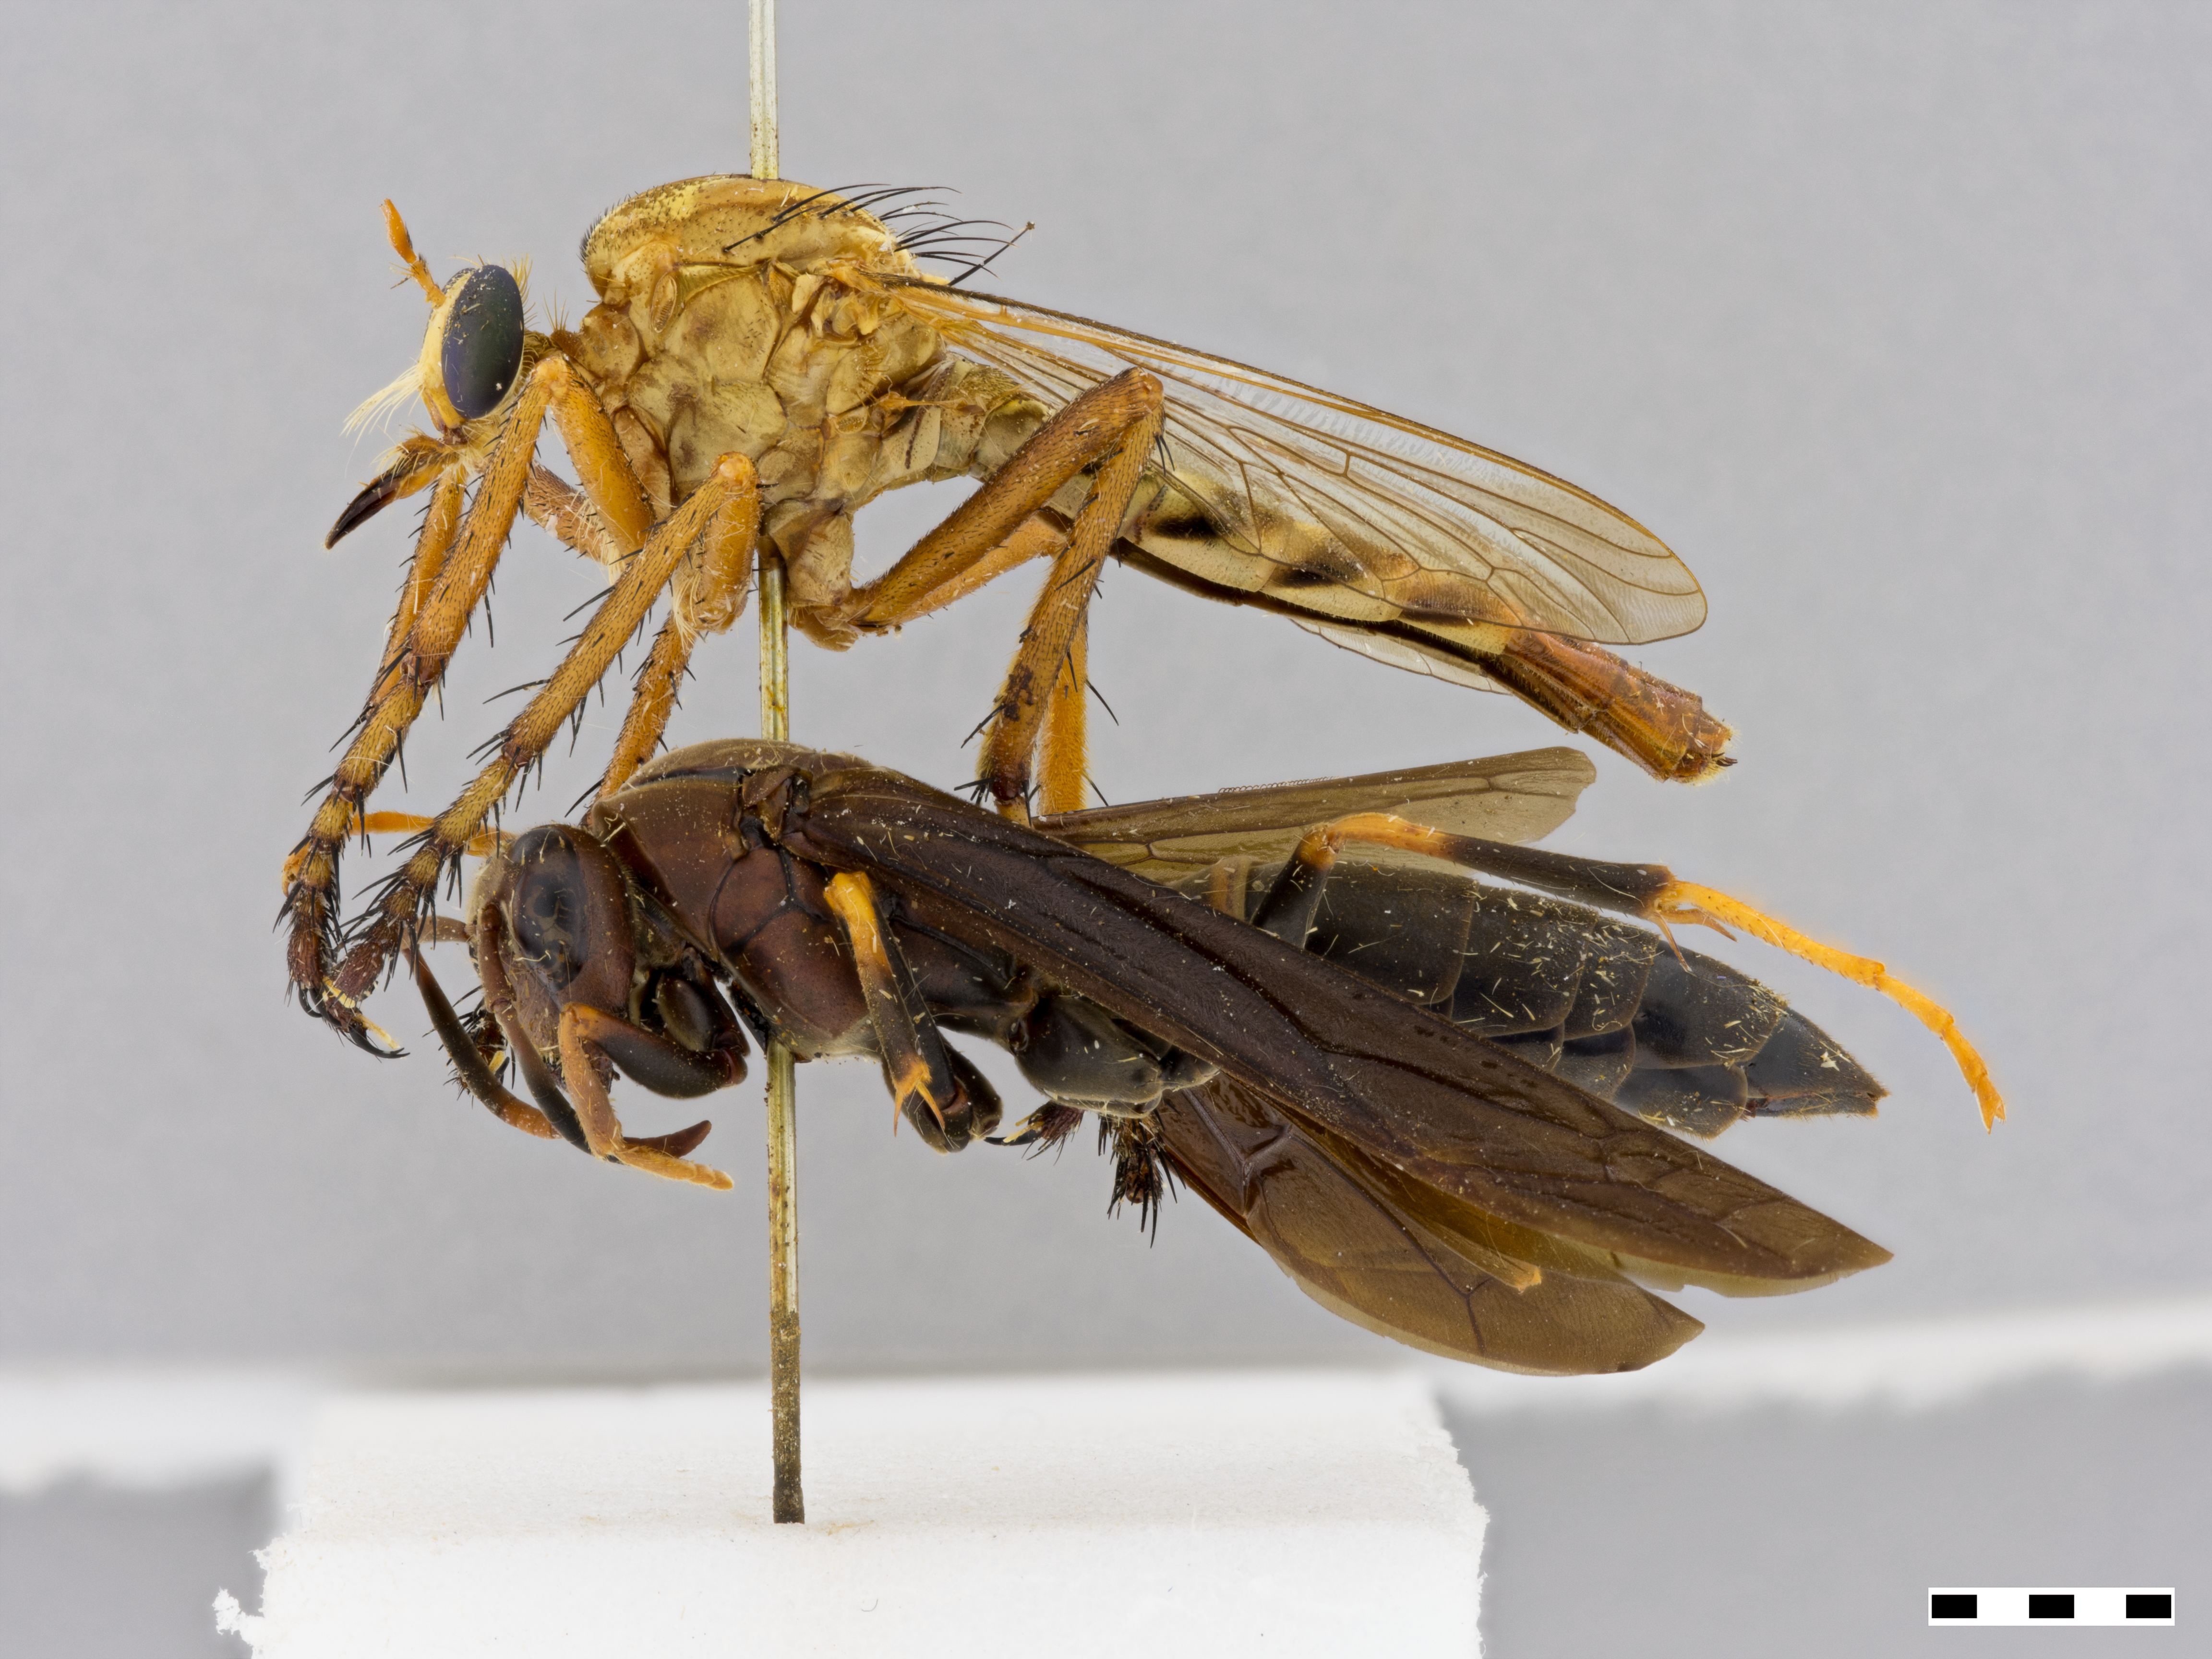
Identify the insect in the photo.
Diogmites symmachus
